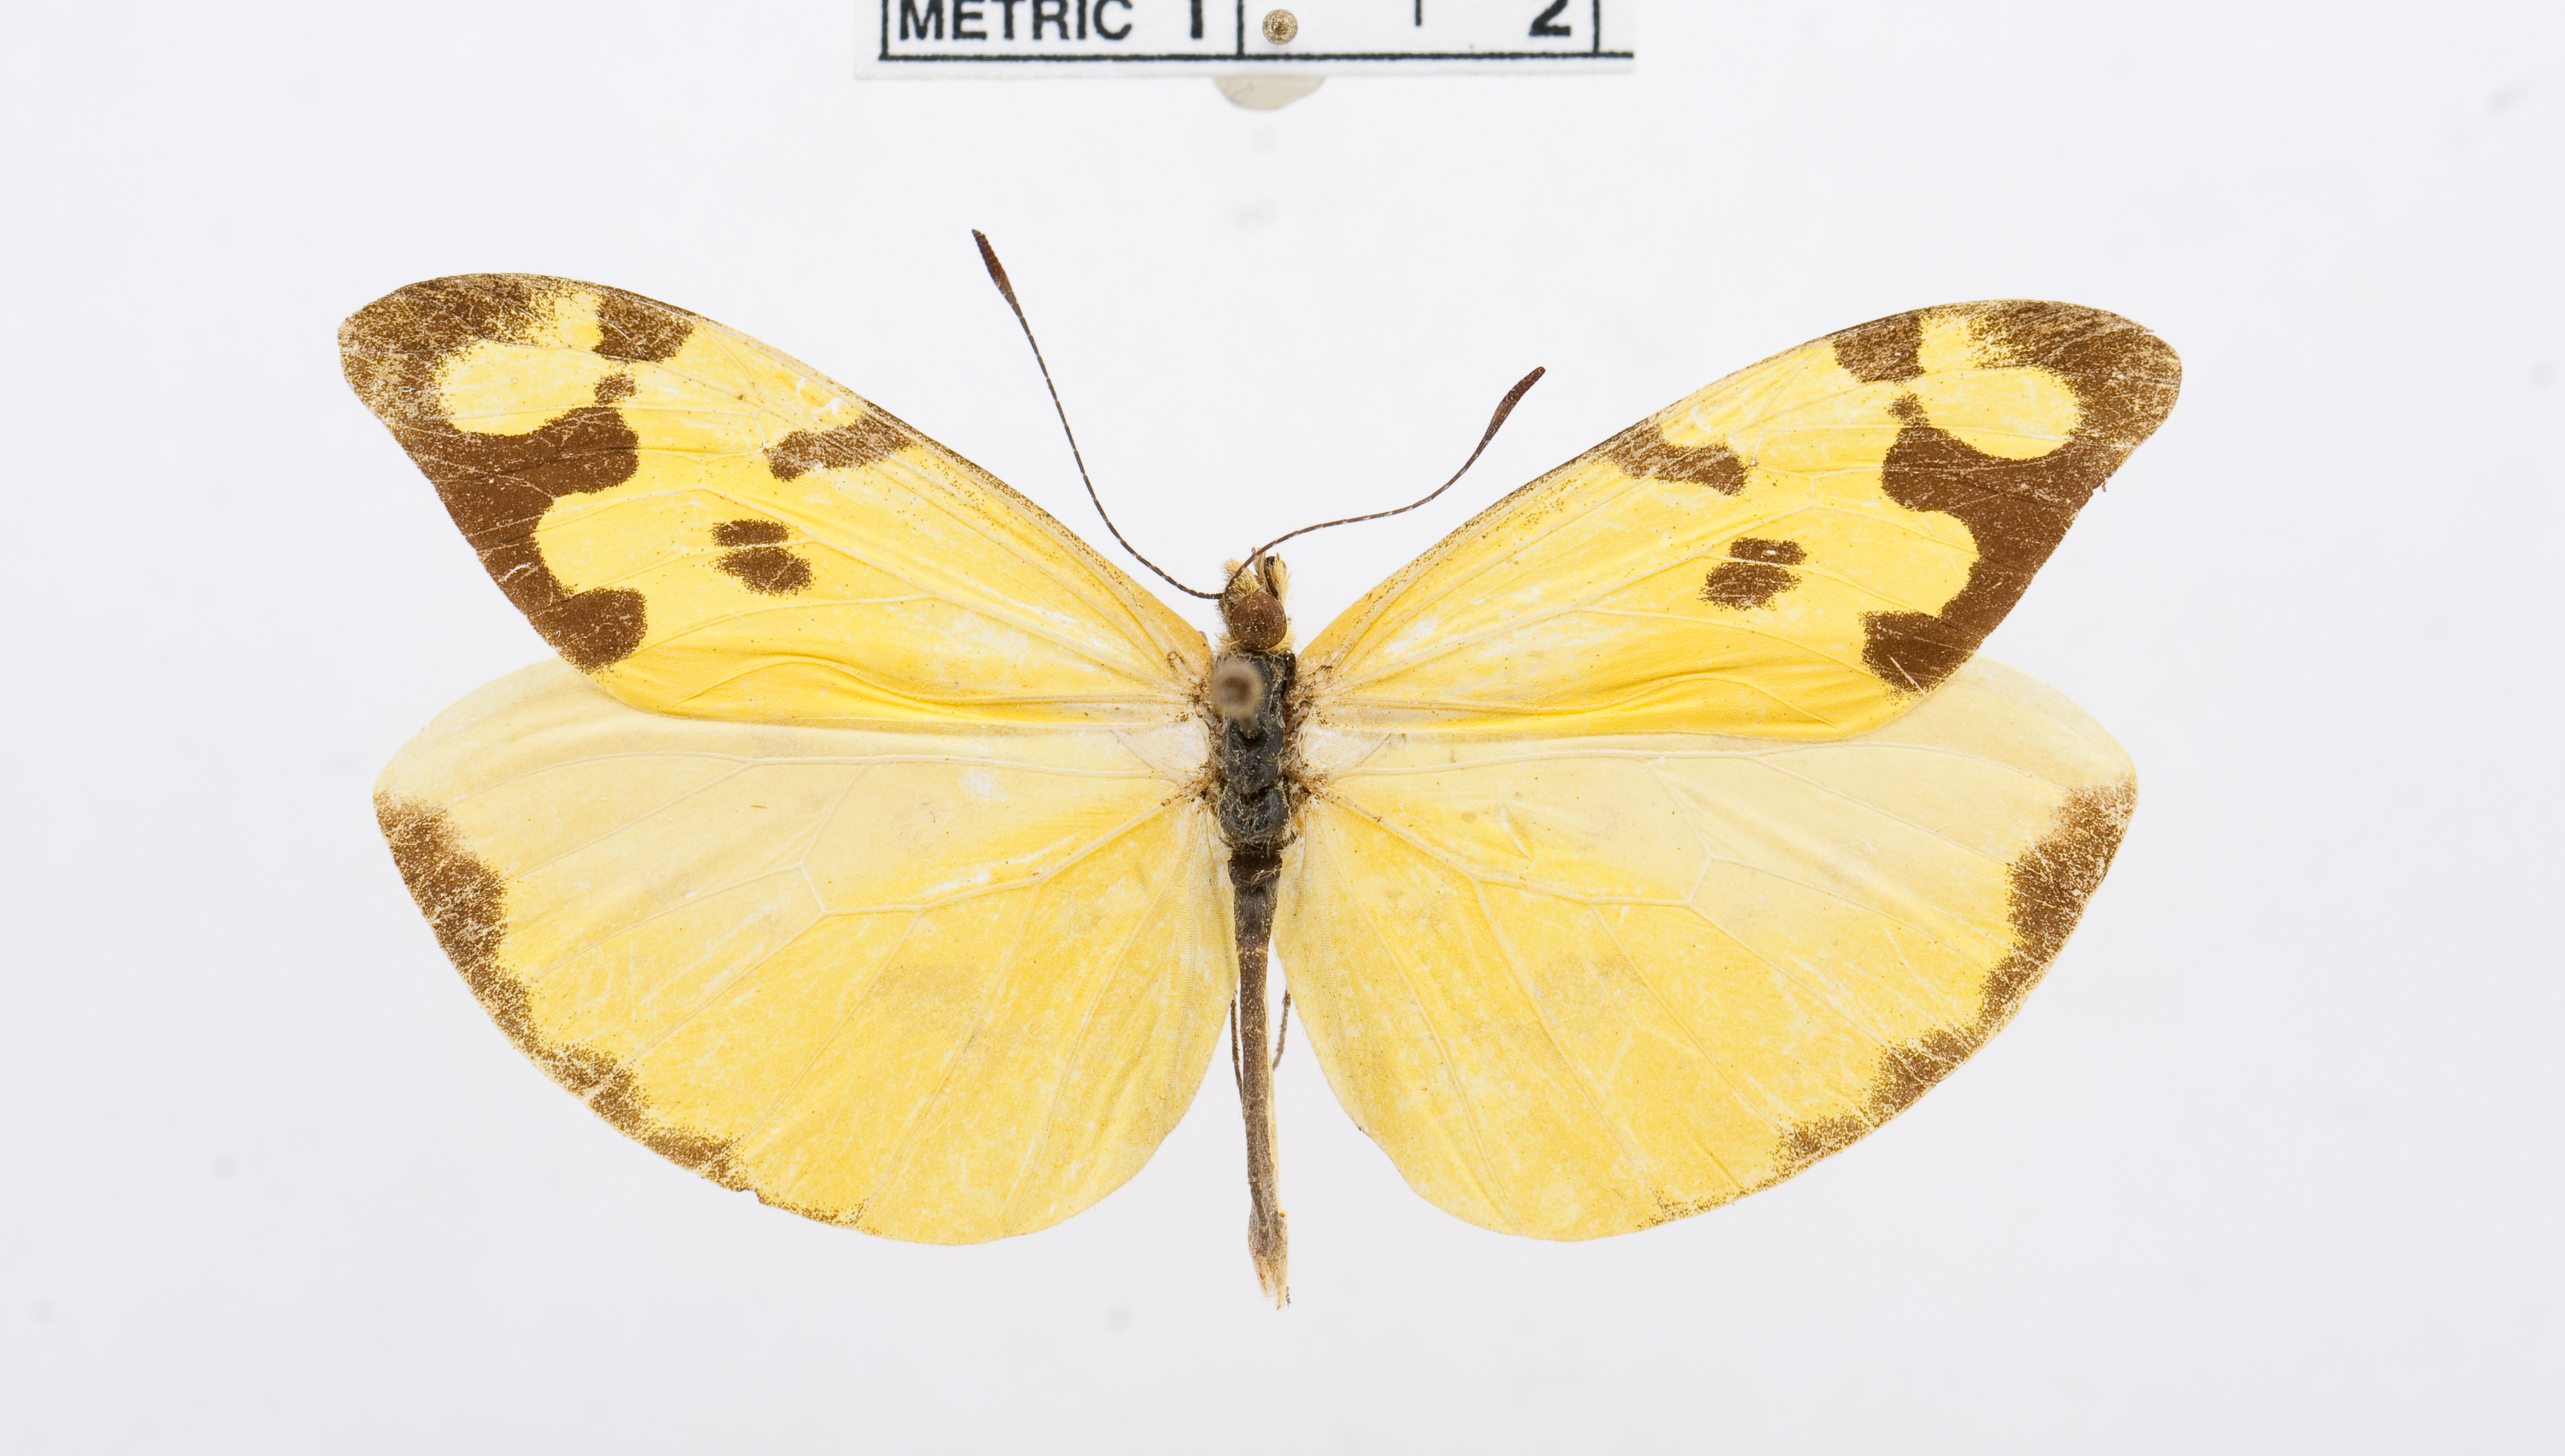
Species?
Enantia mazai
